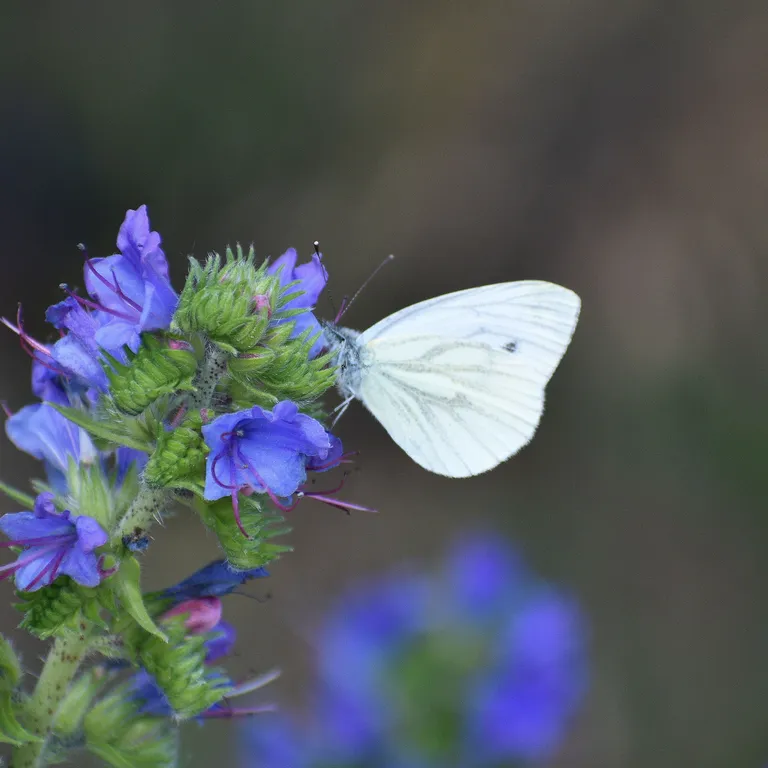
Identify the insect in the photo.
Pieris napi
